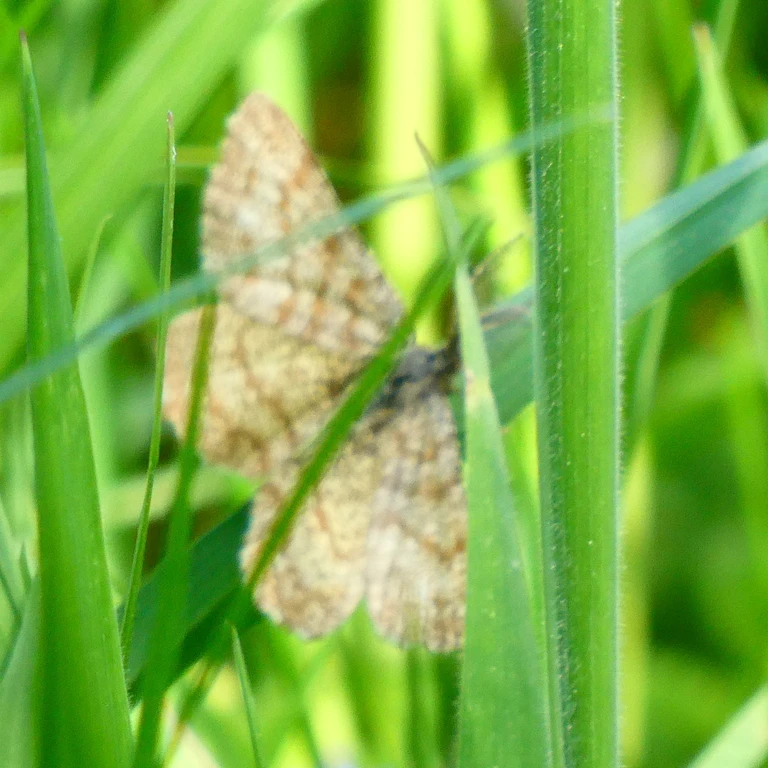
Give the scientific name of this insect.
Ematurga atomaria
